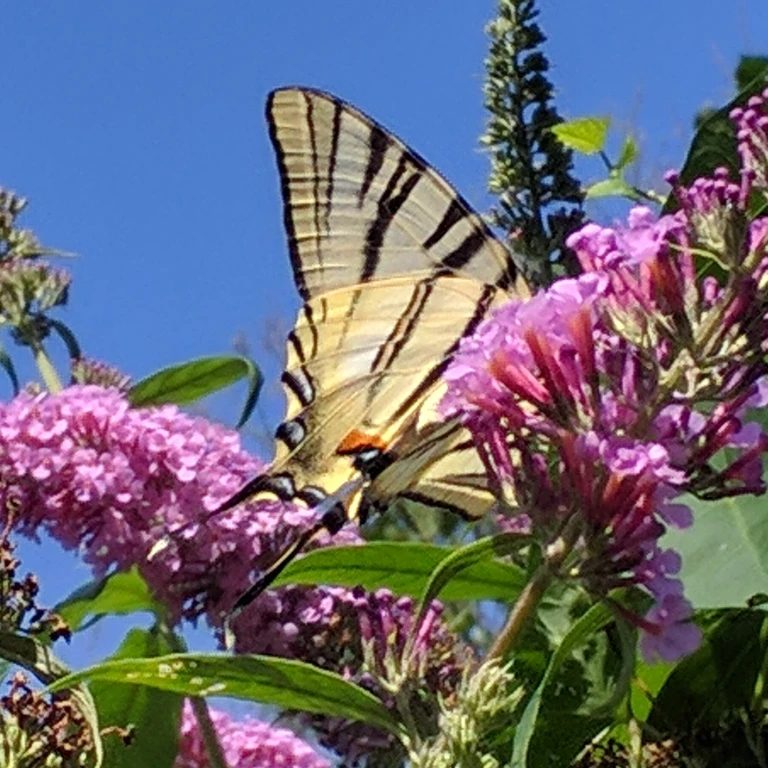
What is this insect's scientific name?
Iphiclides podalirius
